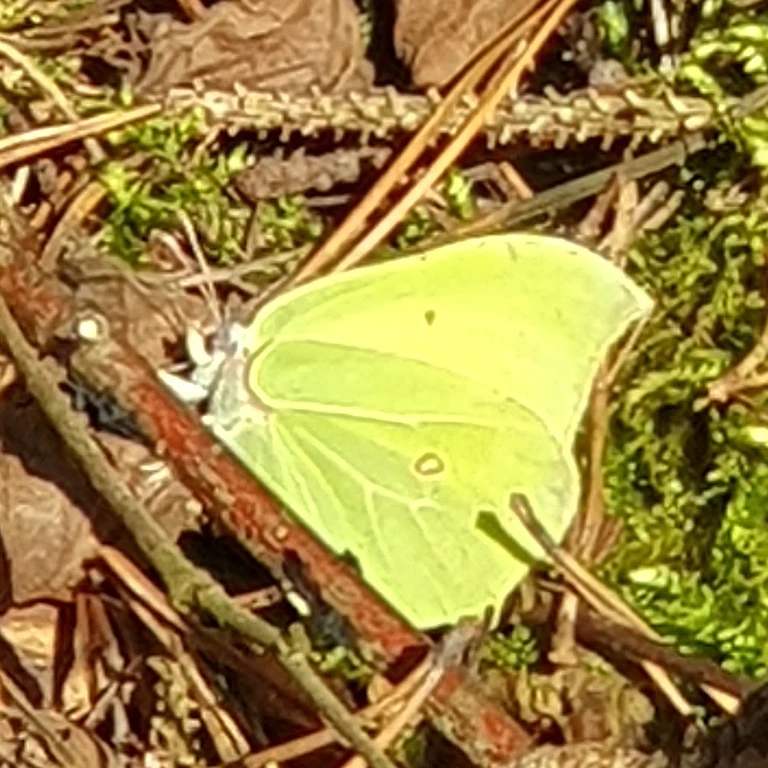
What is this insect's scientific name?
Gonepteryx rhamni
